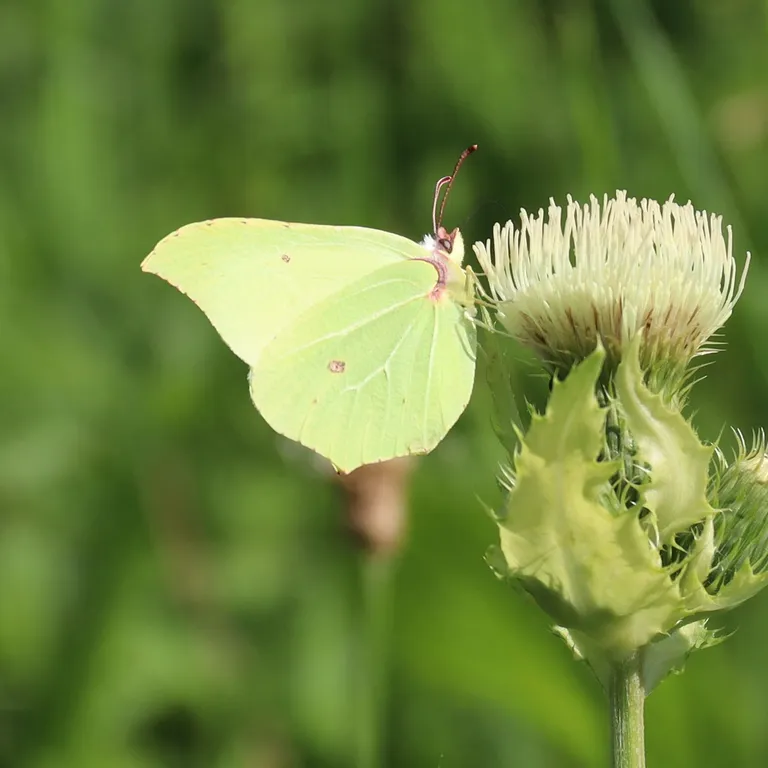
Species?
Gonepteryx rhamni
